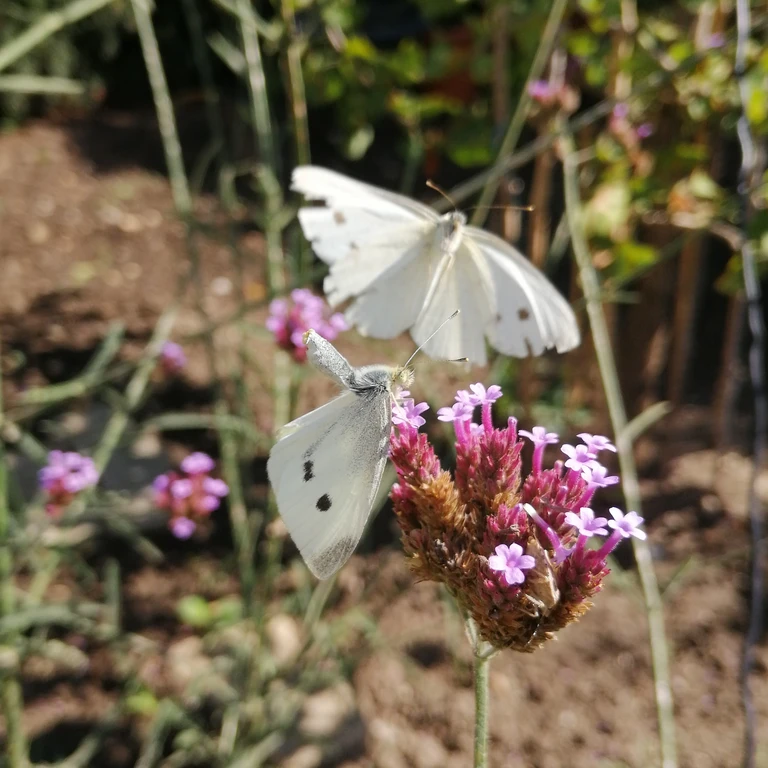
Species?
Pieris rapae
